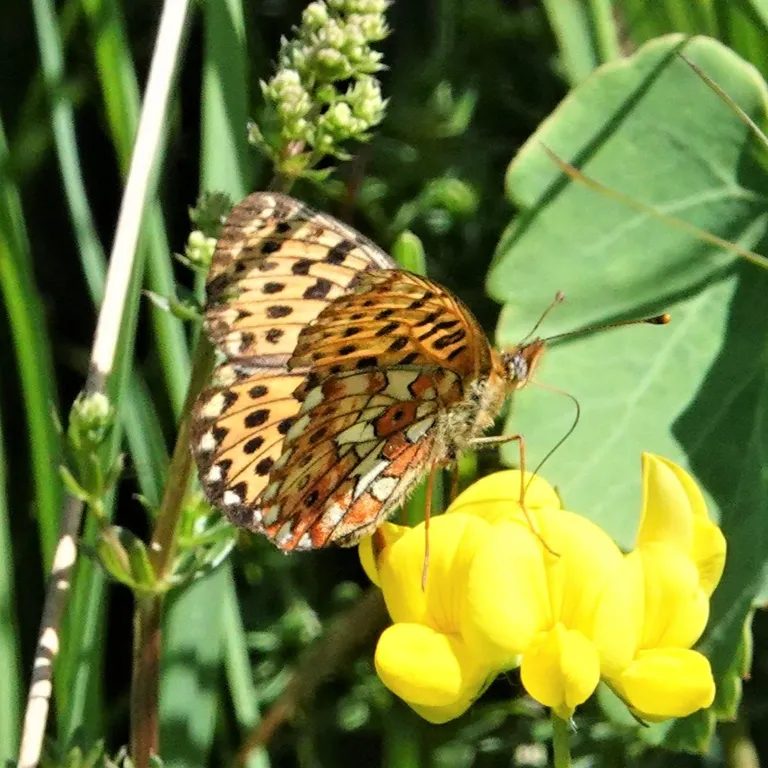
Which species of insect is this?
Boloria selene
